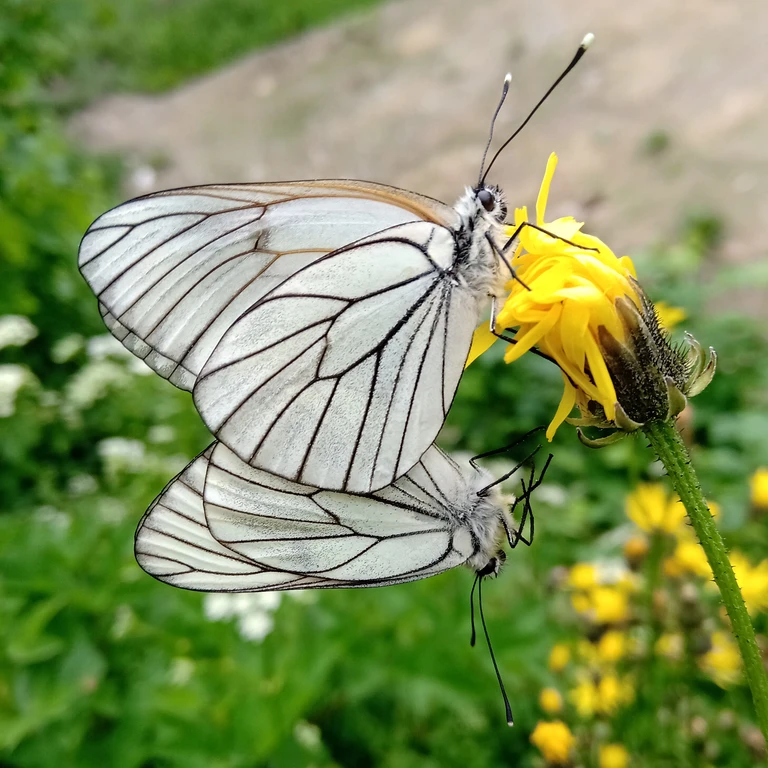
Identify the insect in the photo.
Aporia crataegi
